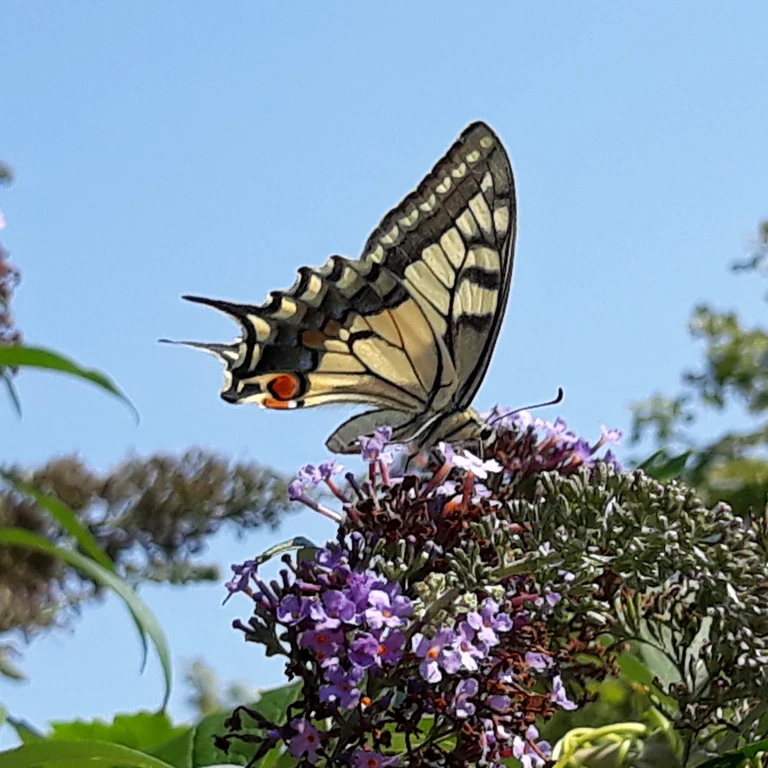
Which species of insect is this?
Papilio machaon
